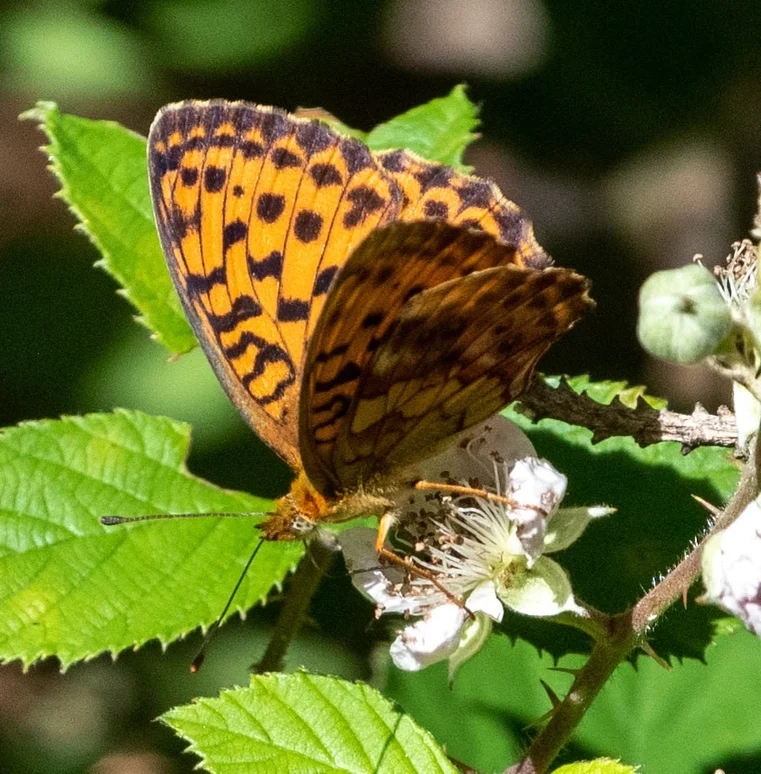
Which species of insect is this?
Brenthis daphne
